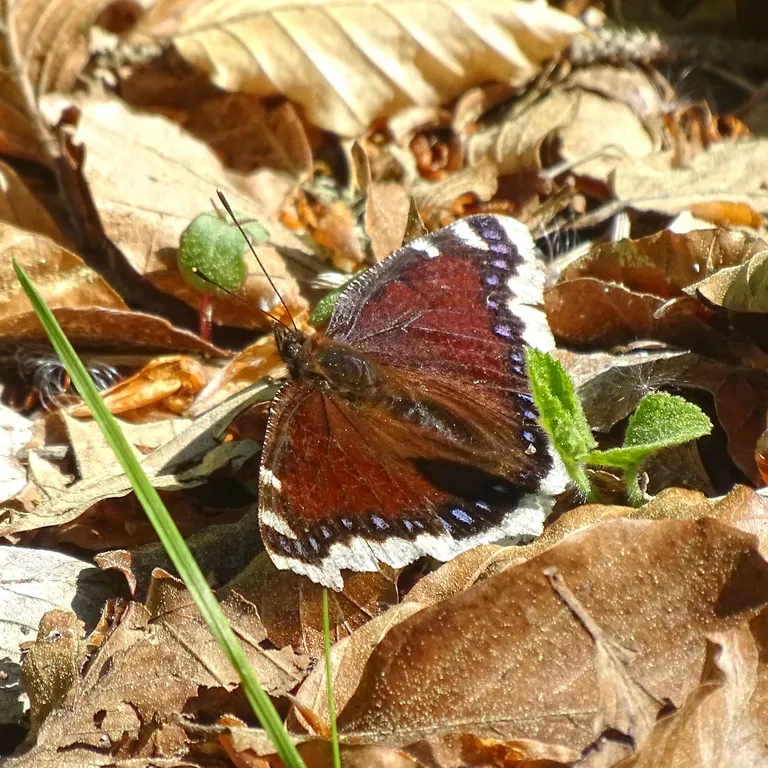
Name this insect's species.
Nymphalis antiopa
